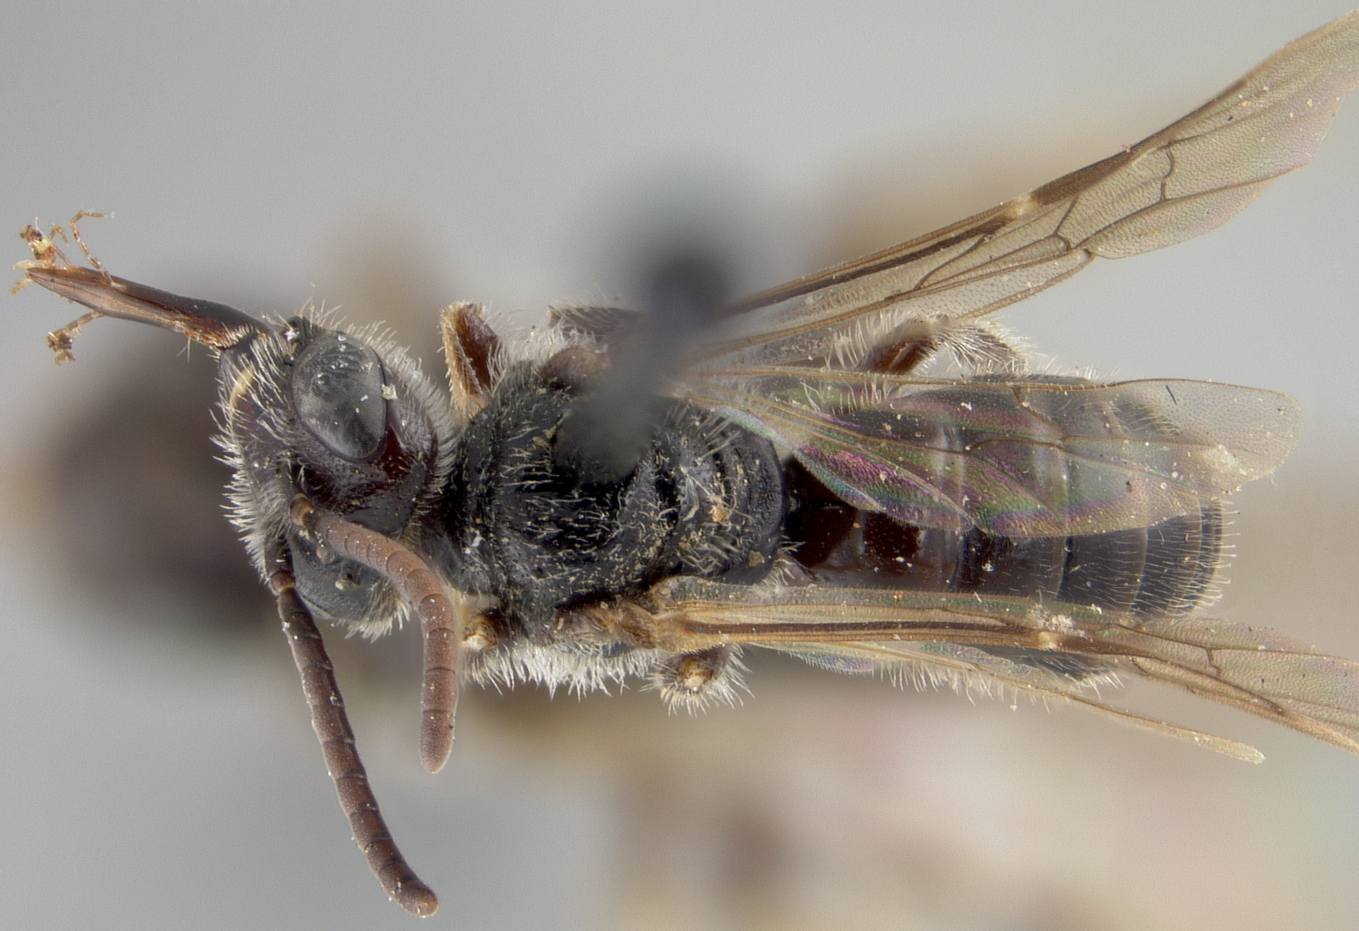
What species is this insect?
Panurginus atramontensis
